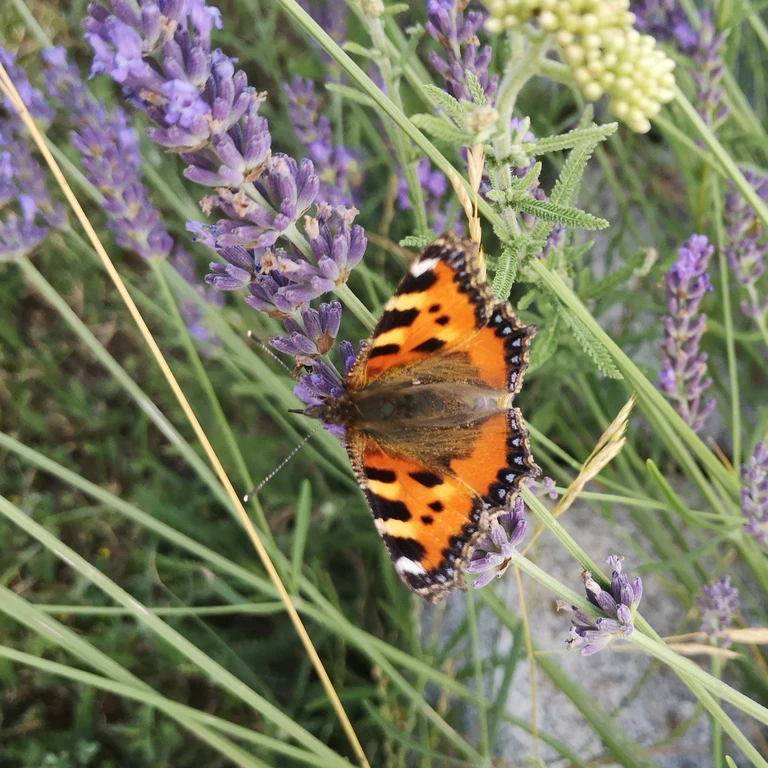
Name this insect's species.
Aglais urticae
